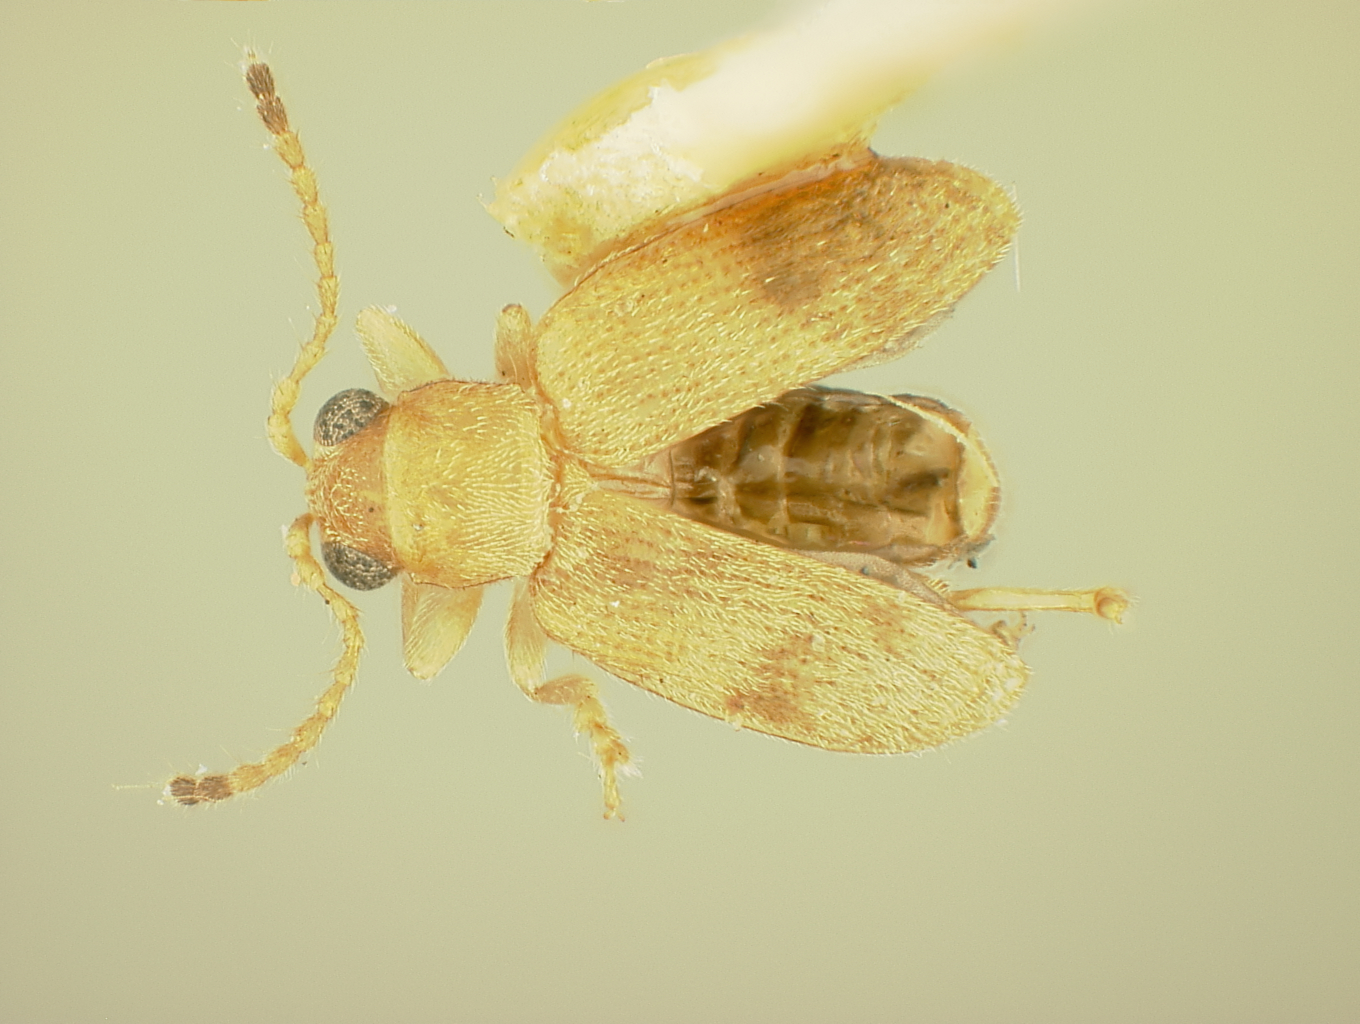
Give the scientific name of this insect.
Hadropoda morrisoni
